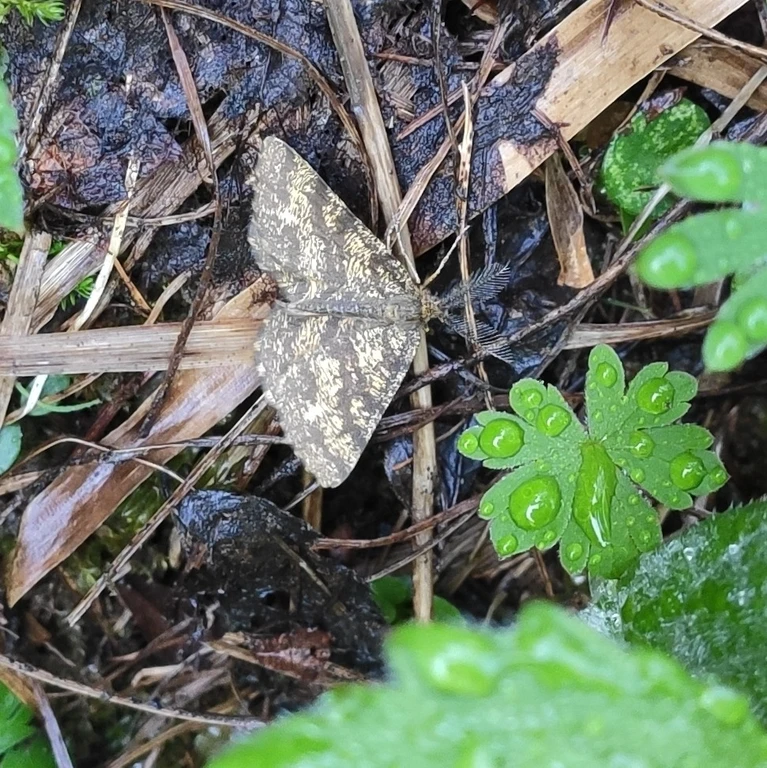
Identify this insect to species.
Ematurga atomaria
